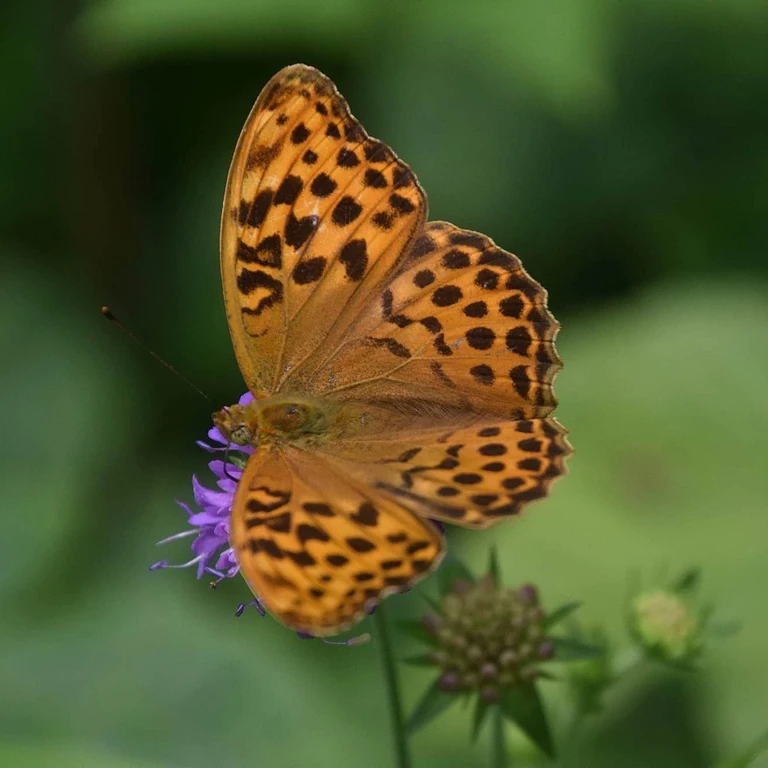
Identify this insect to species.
Argynnis paphia
